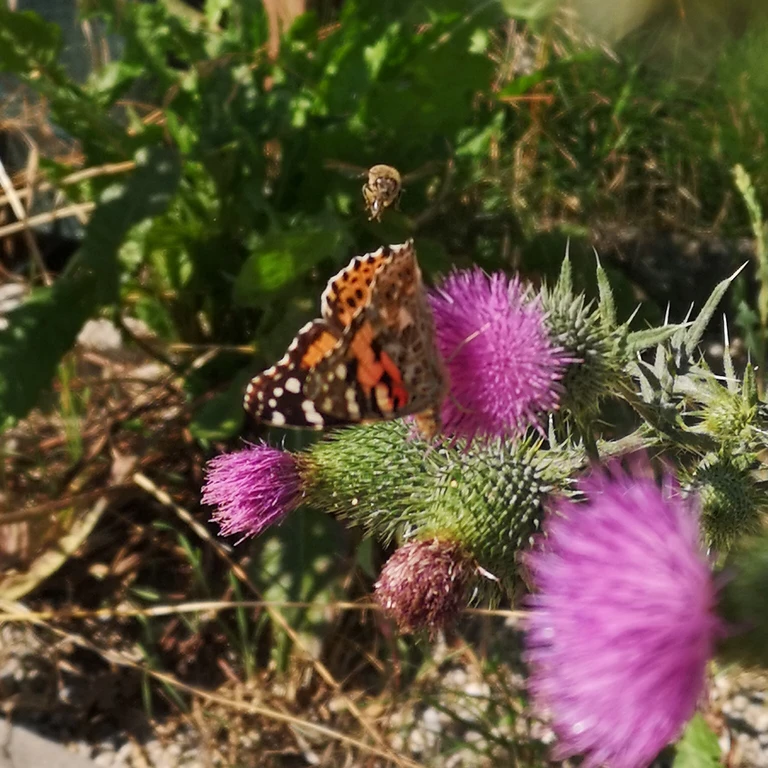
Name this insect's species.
Vanessa cardui
